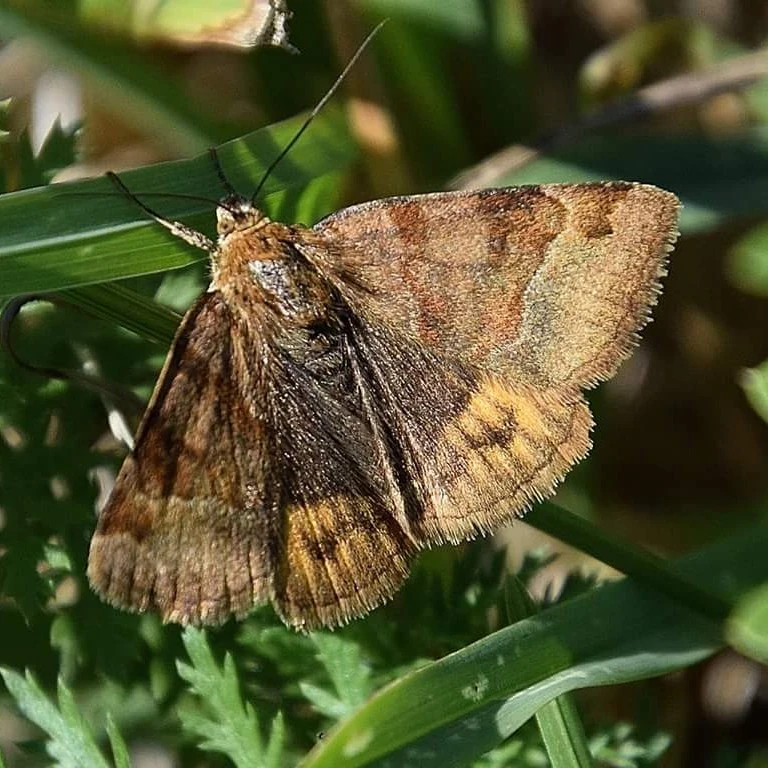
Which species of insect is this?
Euclidia glyphica
